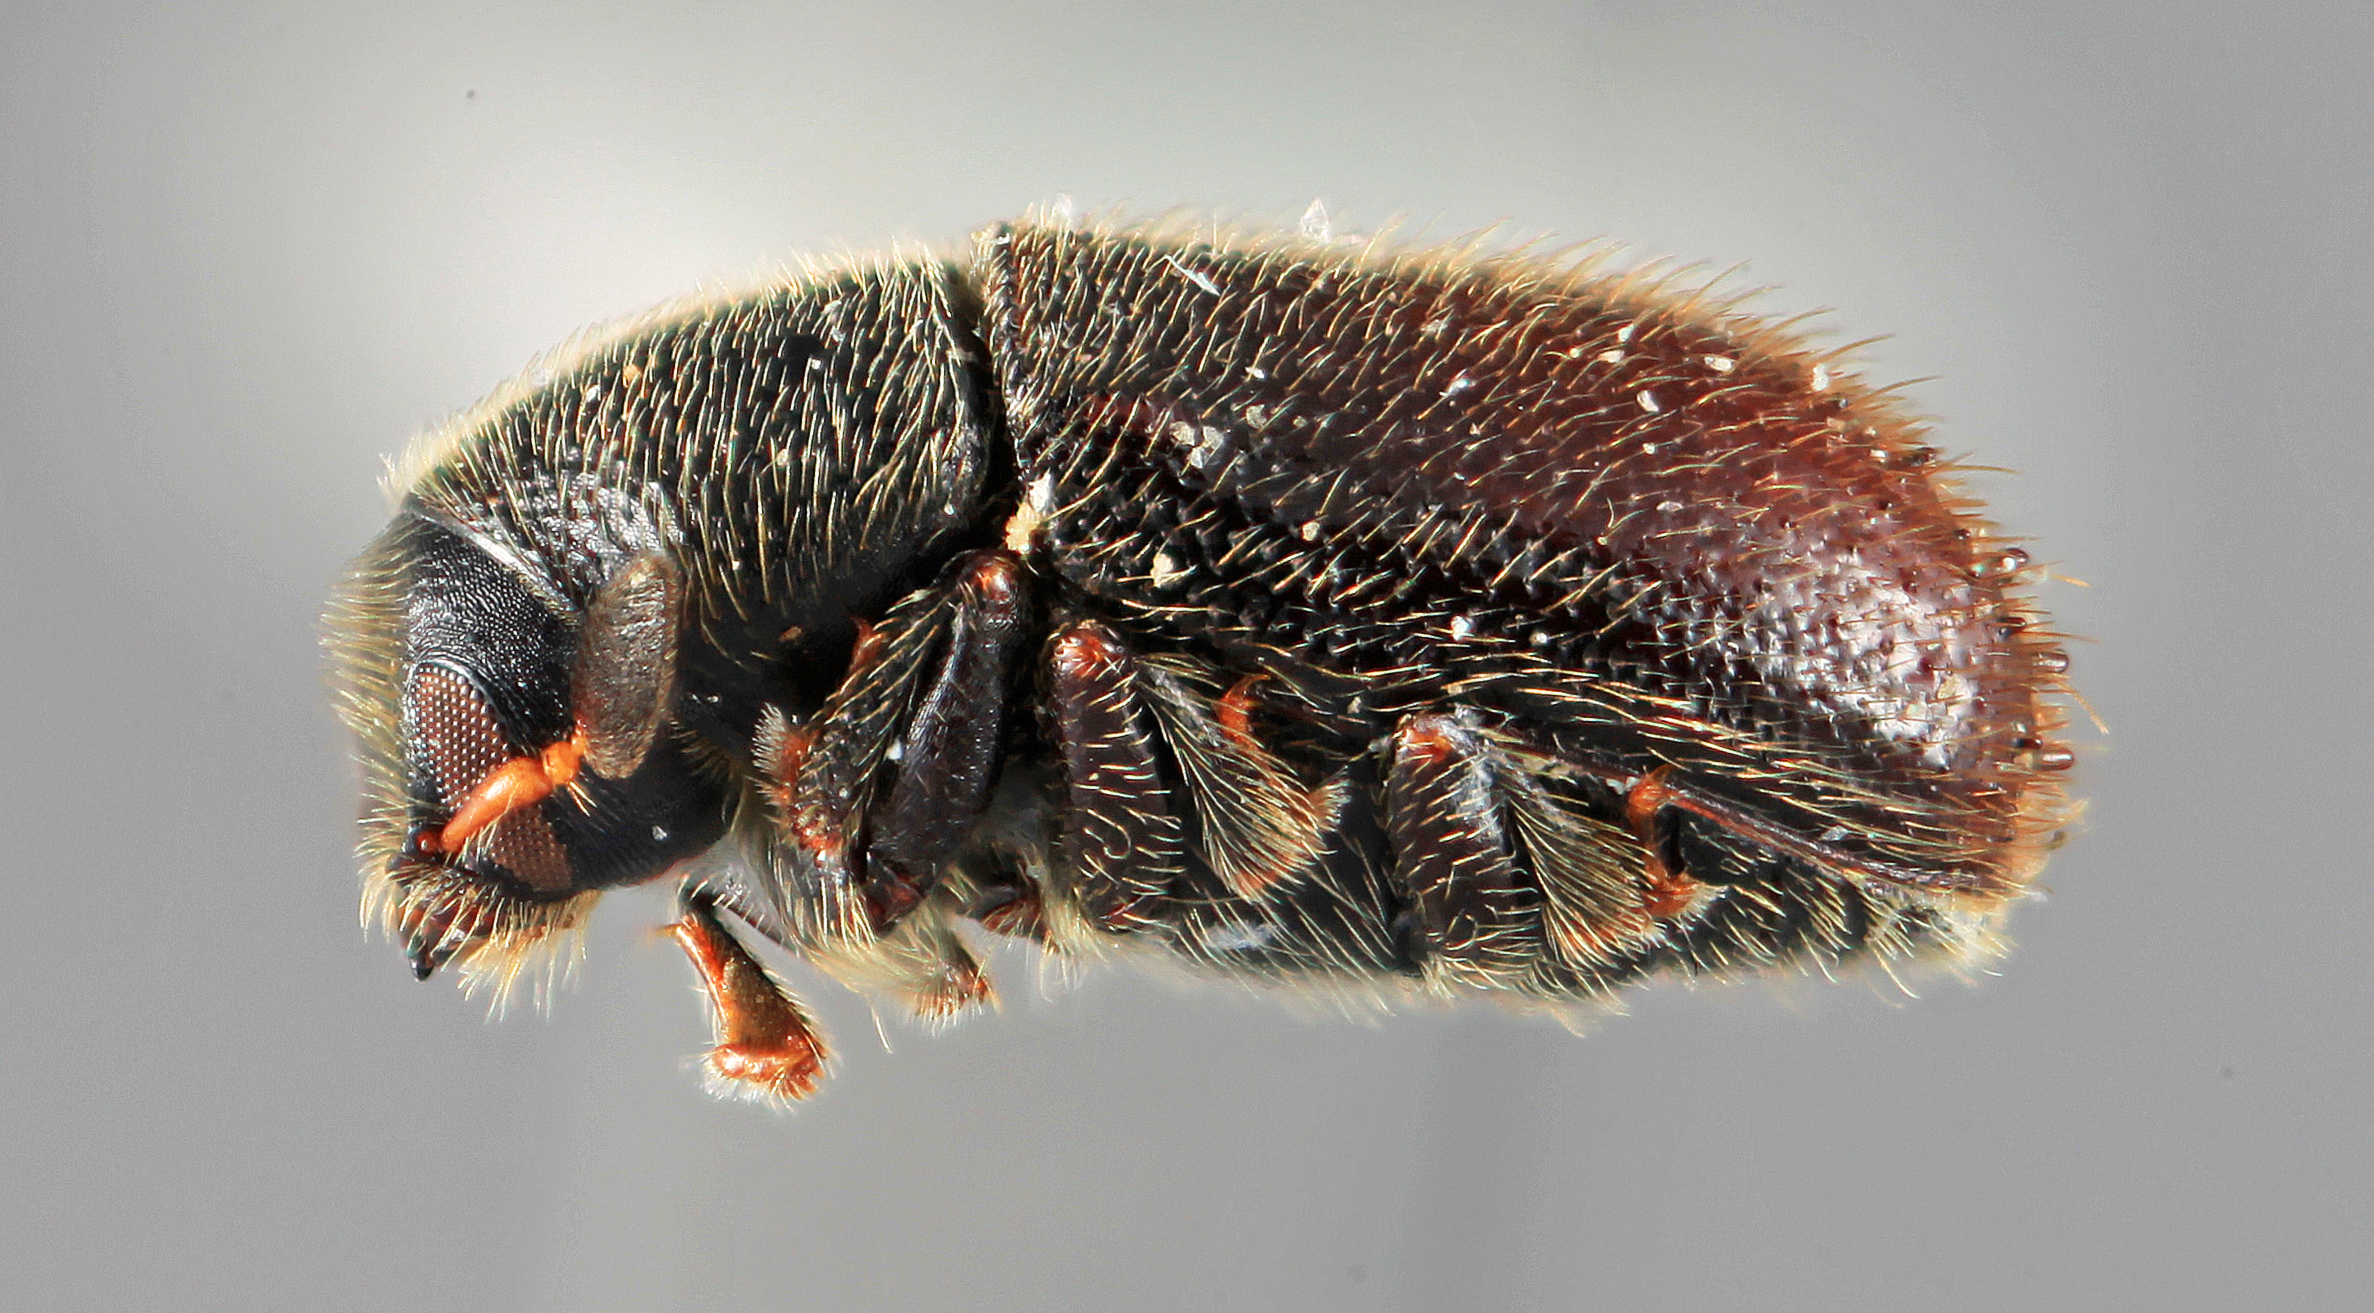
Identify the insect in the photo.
Chramesus dentellus
